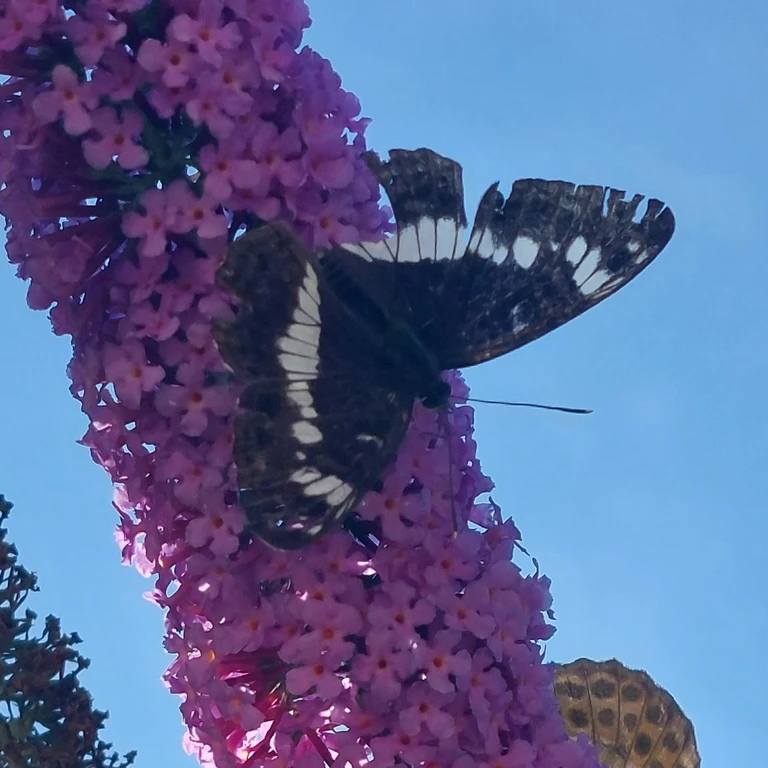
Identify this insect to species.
Limenitis camilla (also Ladoga camilla)
